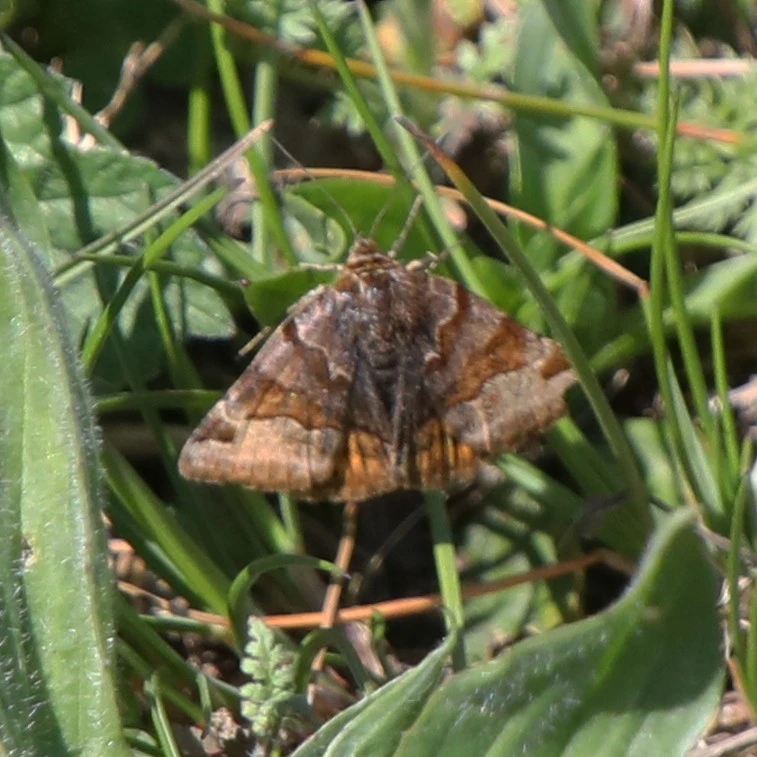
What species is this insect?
Euclidia glyphica
